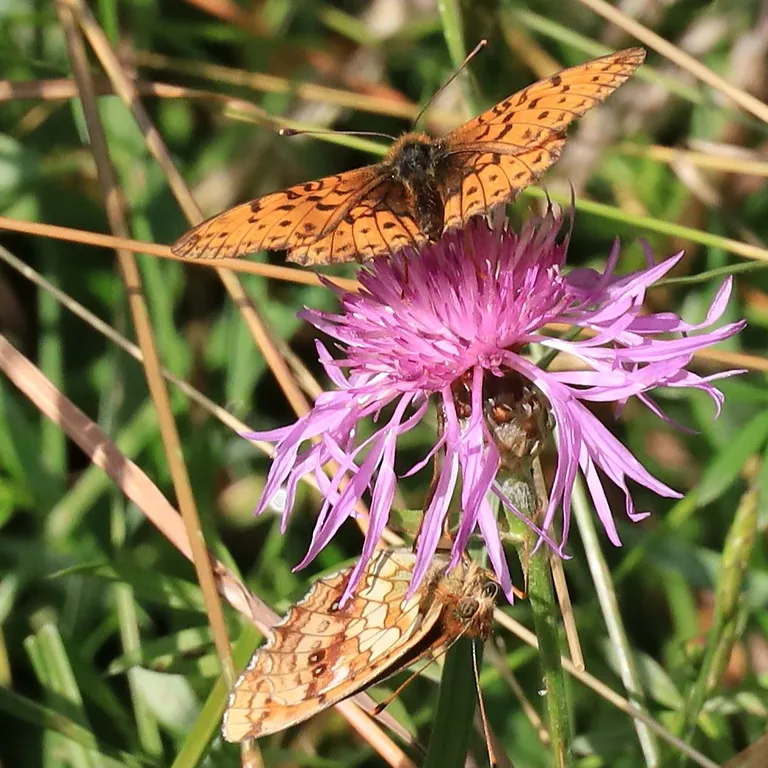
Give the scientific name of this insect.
Brenthis ino
